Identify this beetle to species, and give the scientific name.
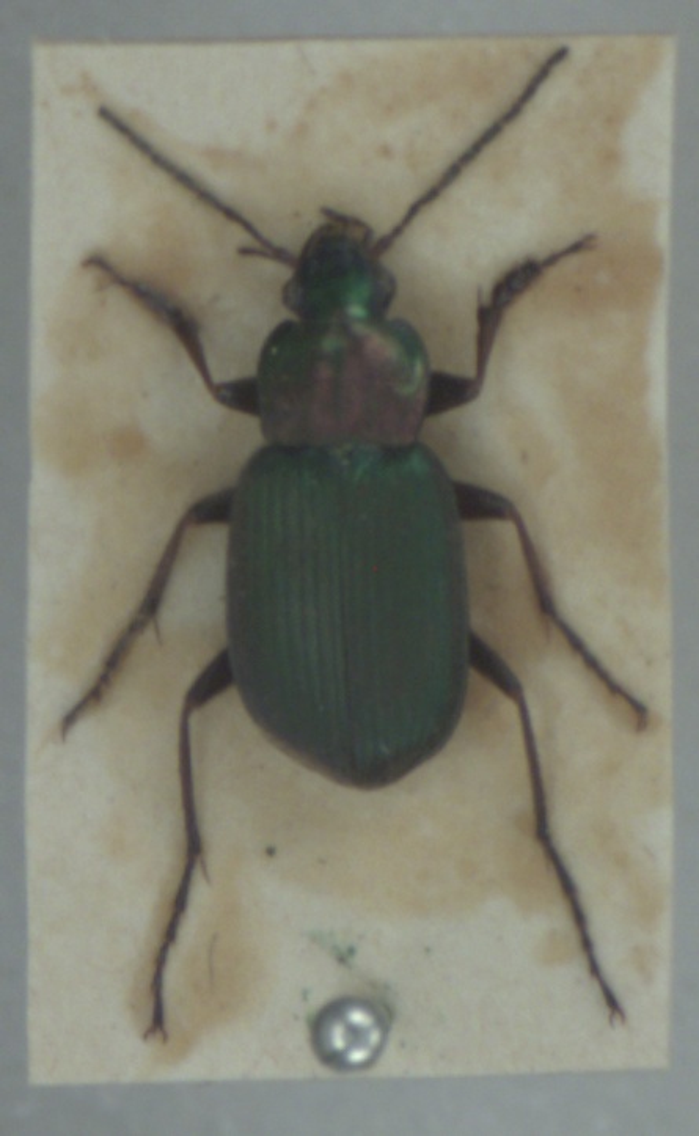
Chlaenius nigricornis
